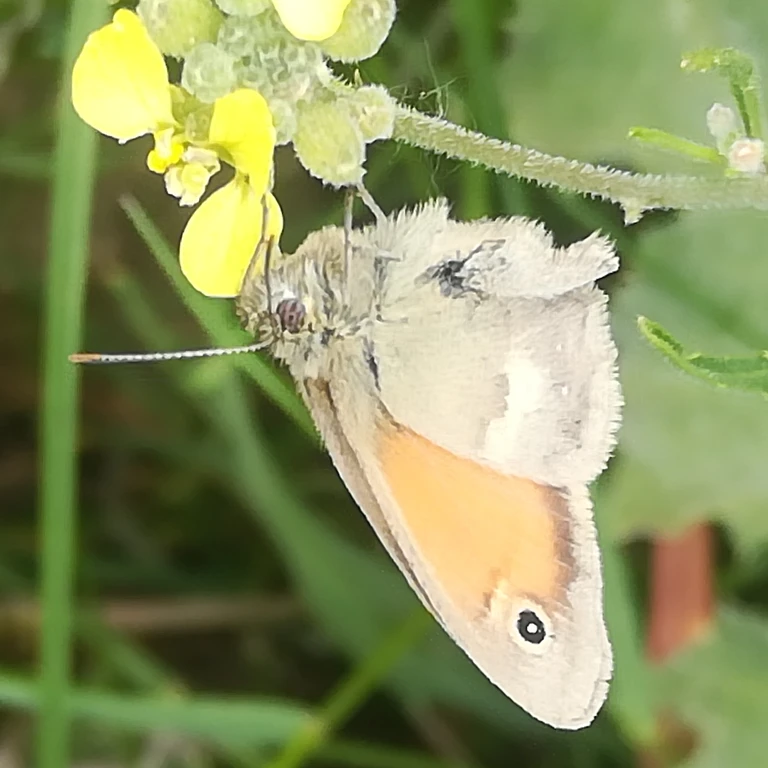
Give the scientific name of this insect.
Coenonympha pamphilus
